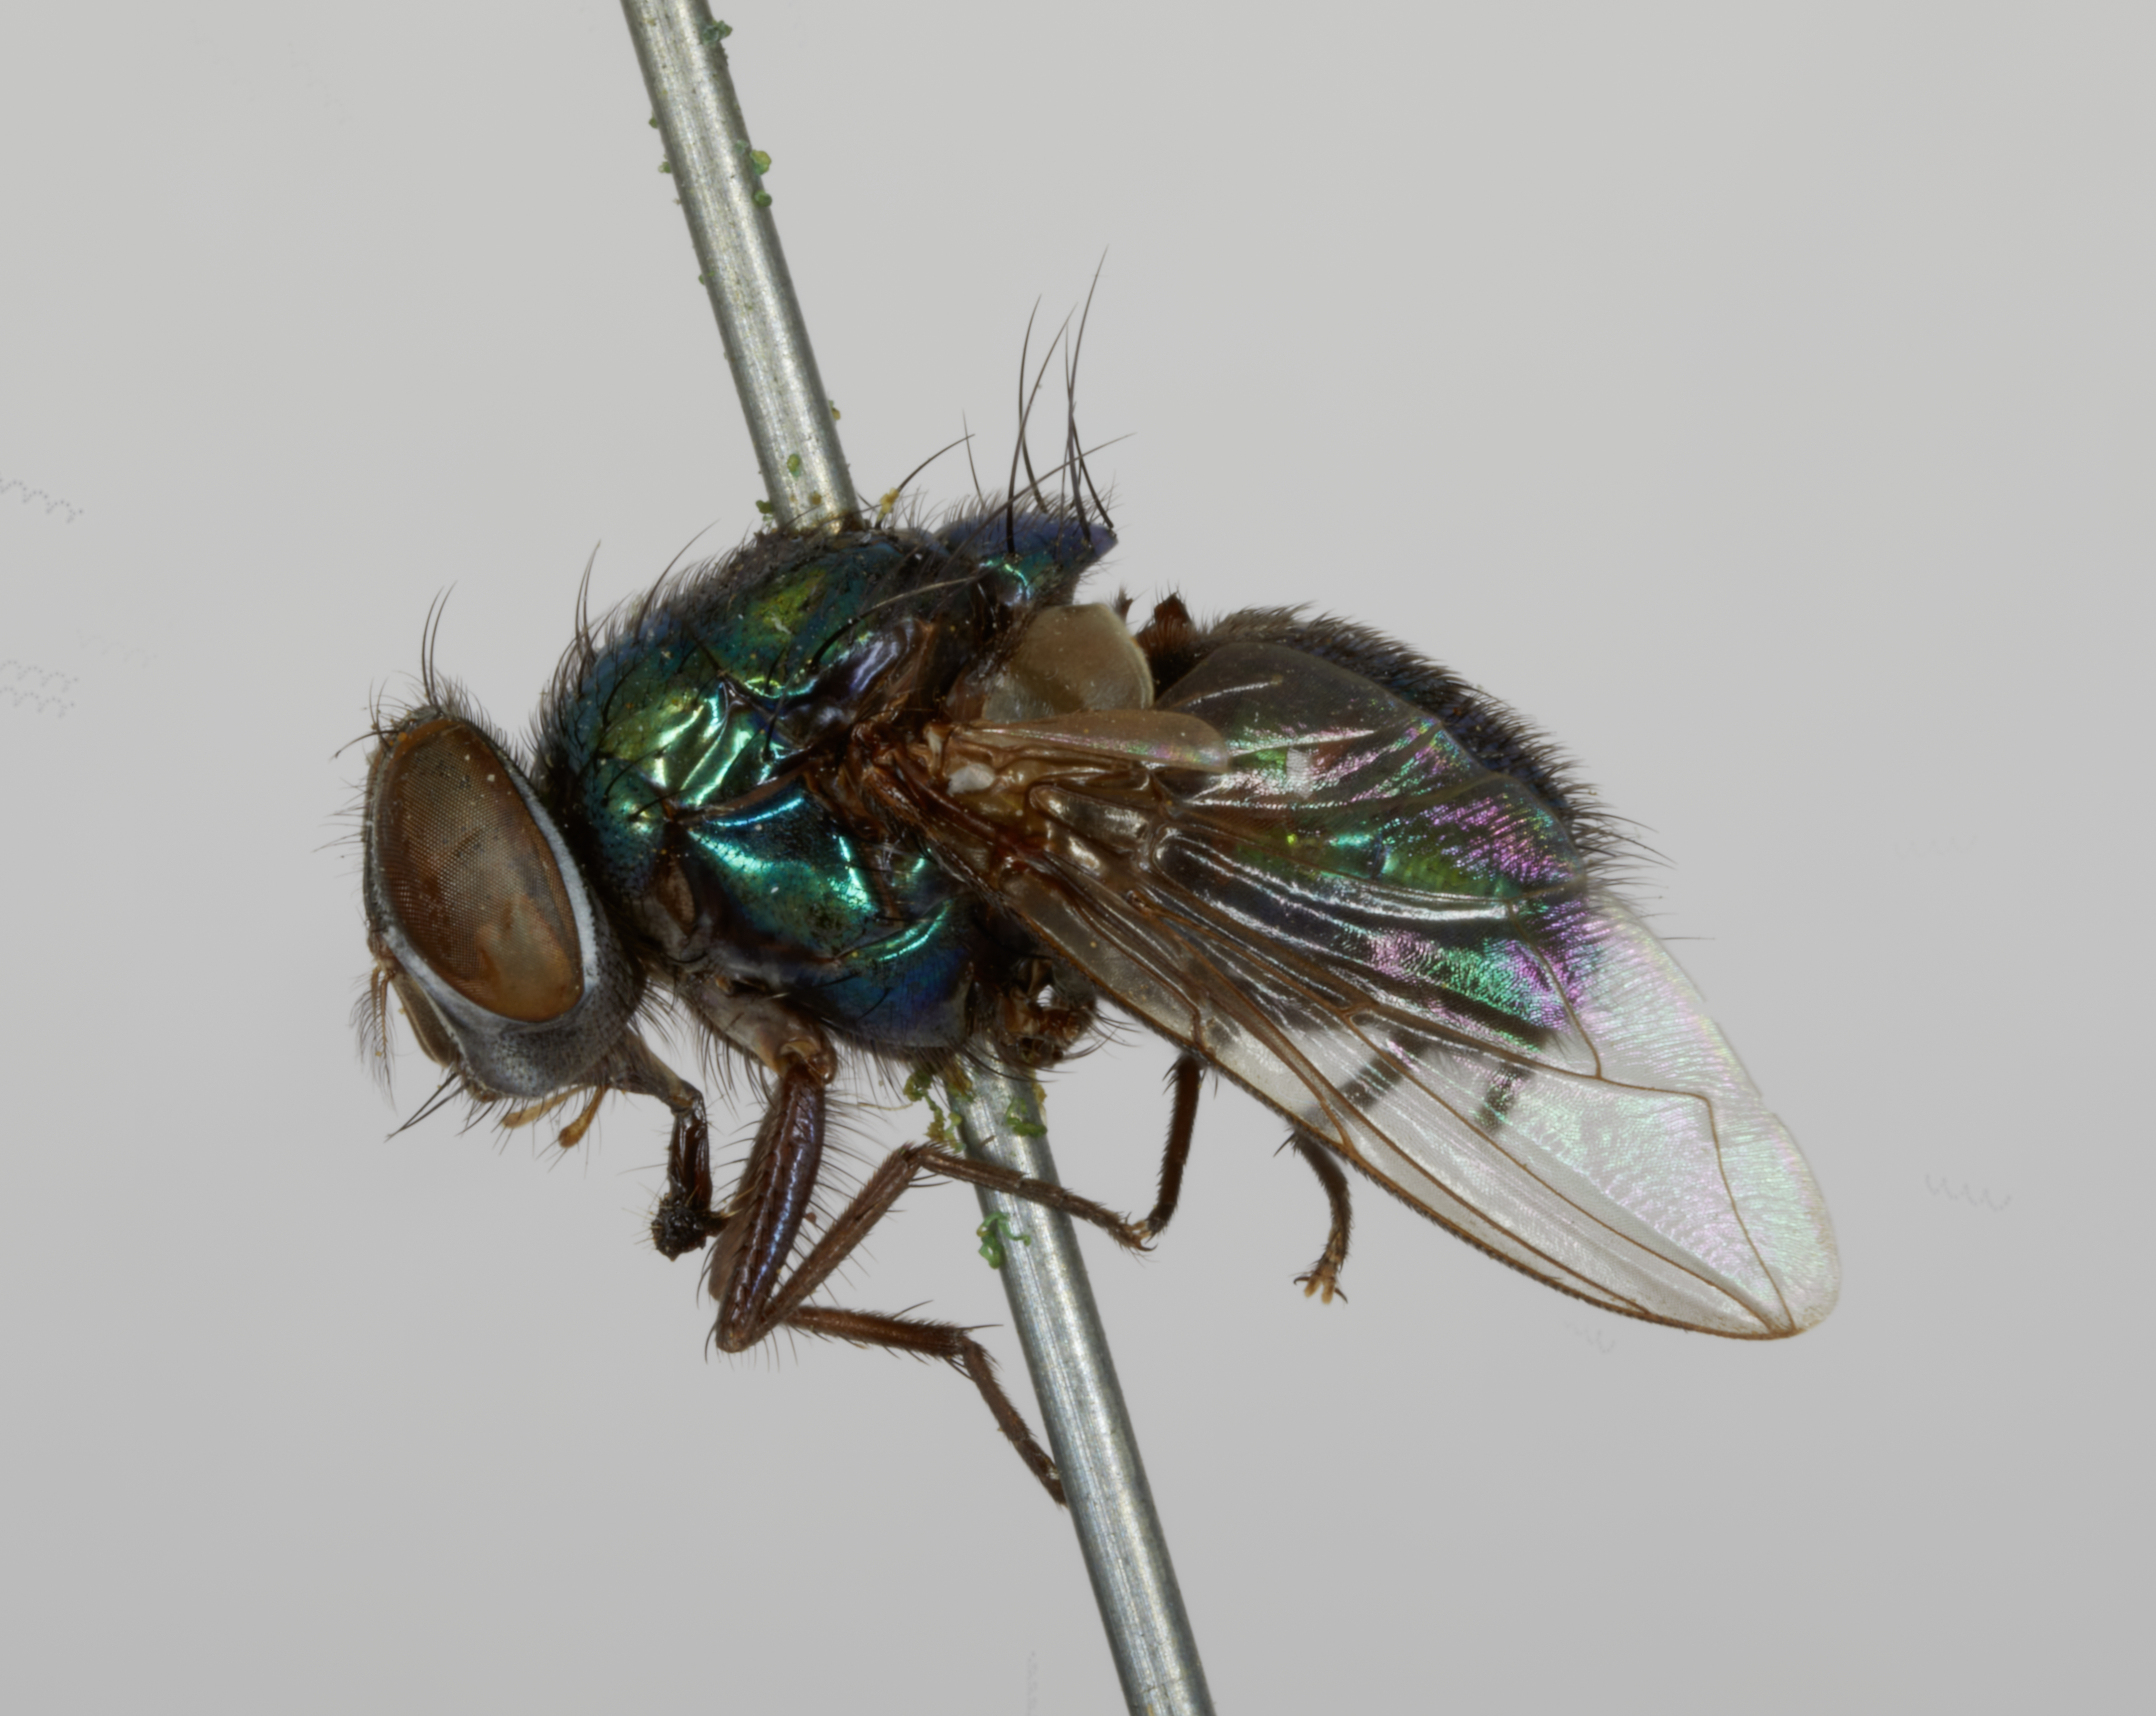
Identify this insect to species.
Lucilia infuscata (also Phaenicia mexicana)
